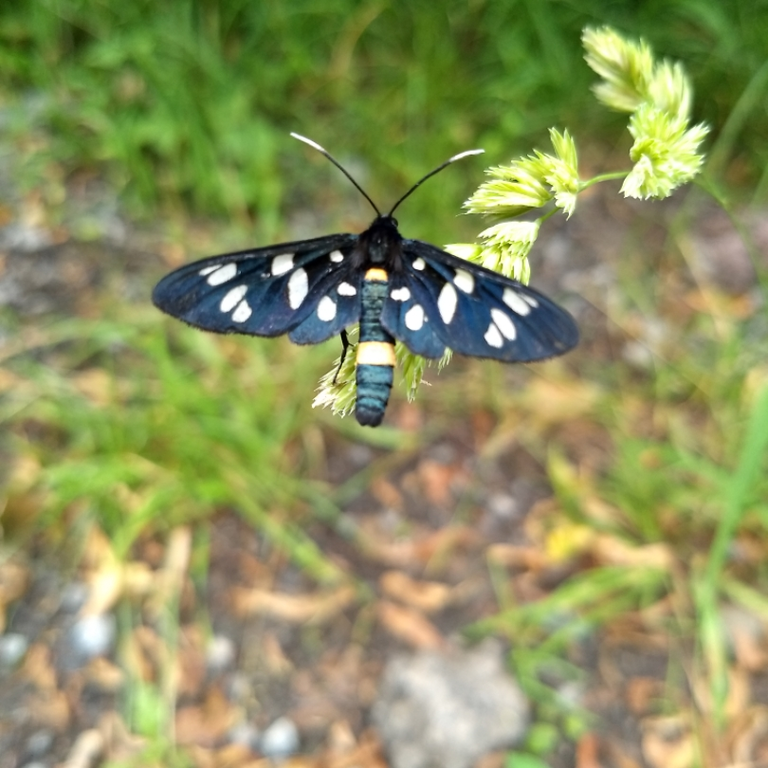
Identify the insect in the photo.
Amata phegea
